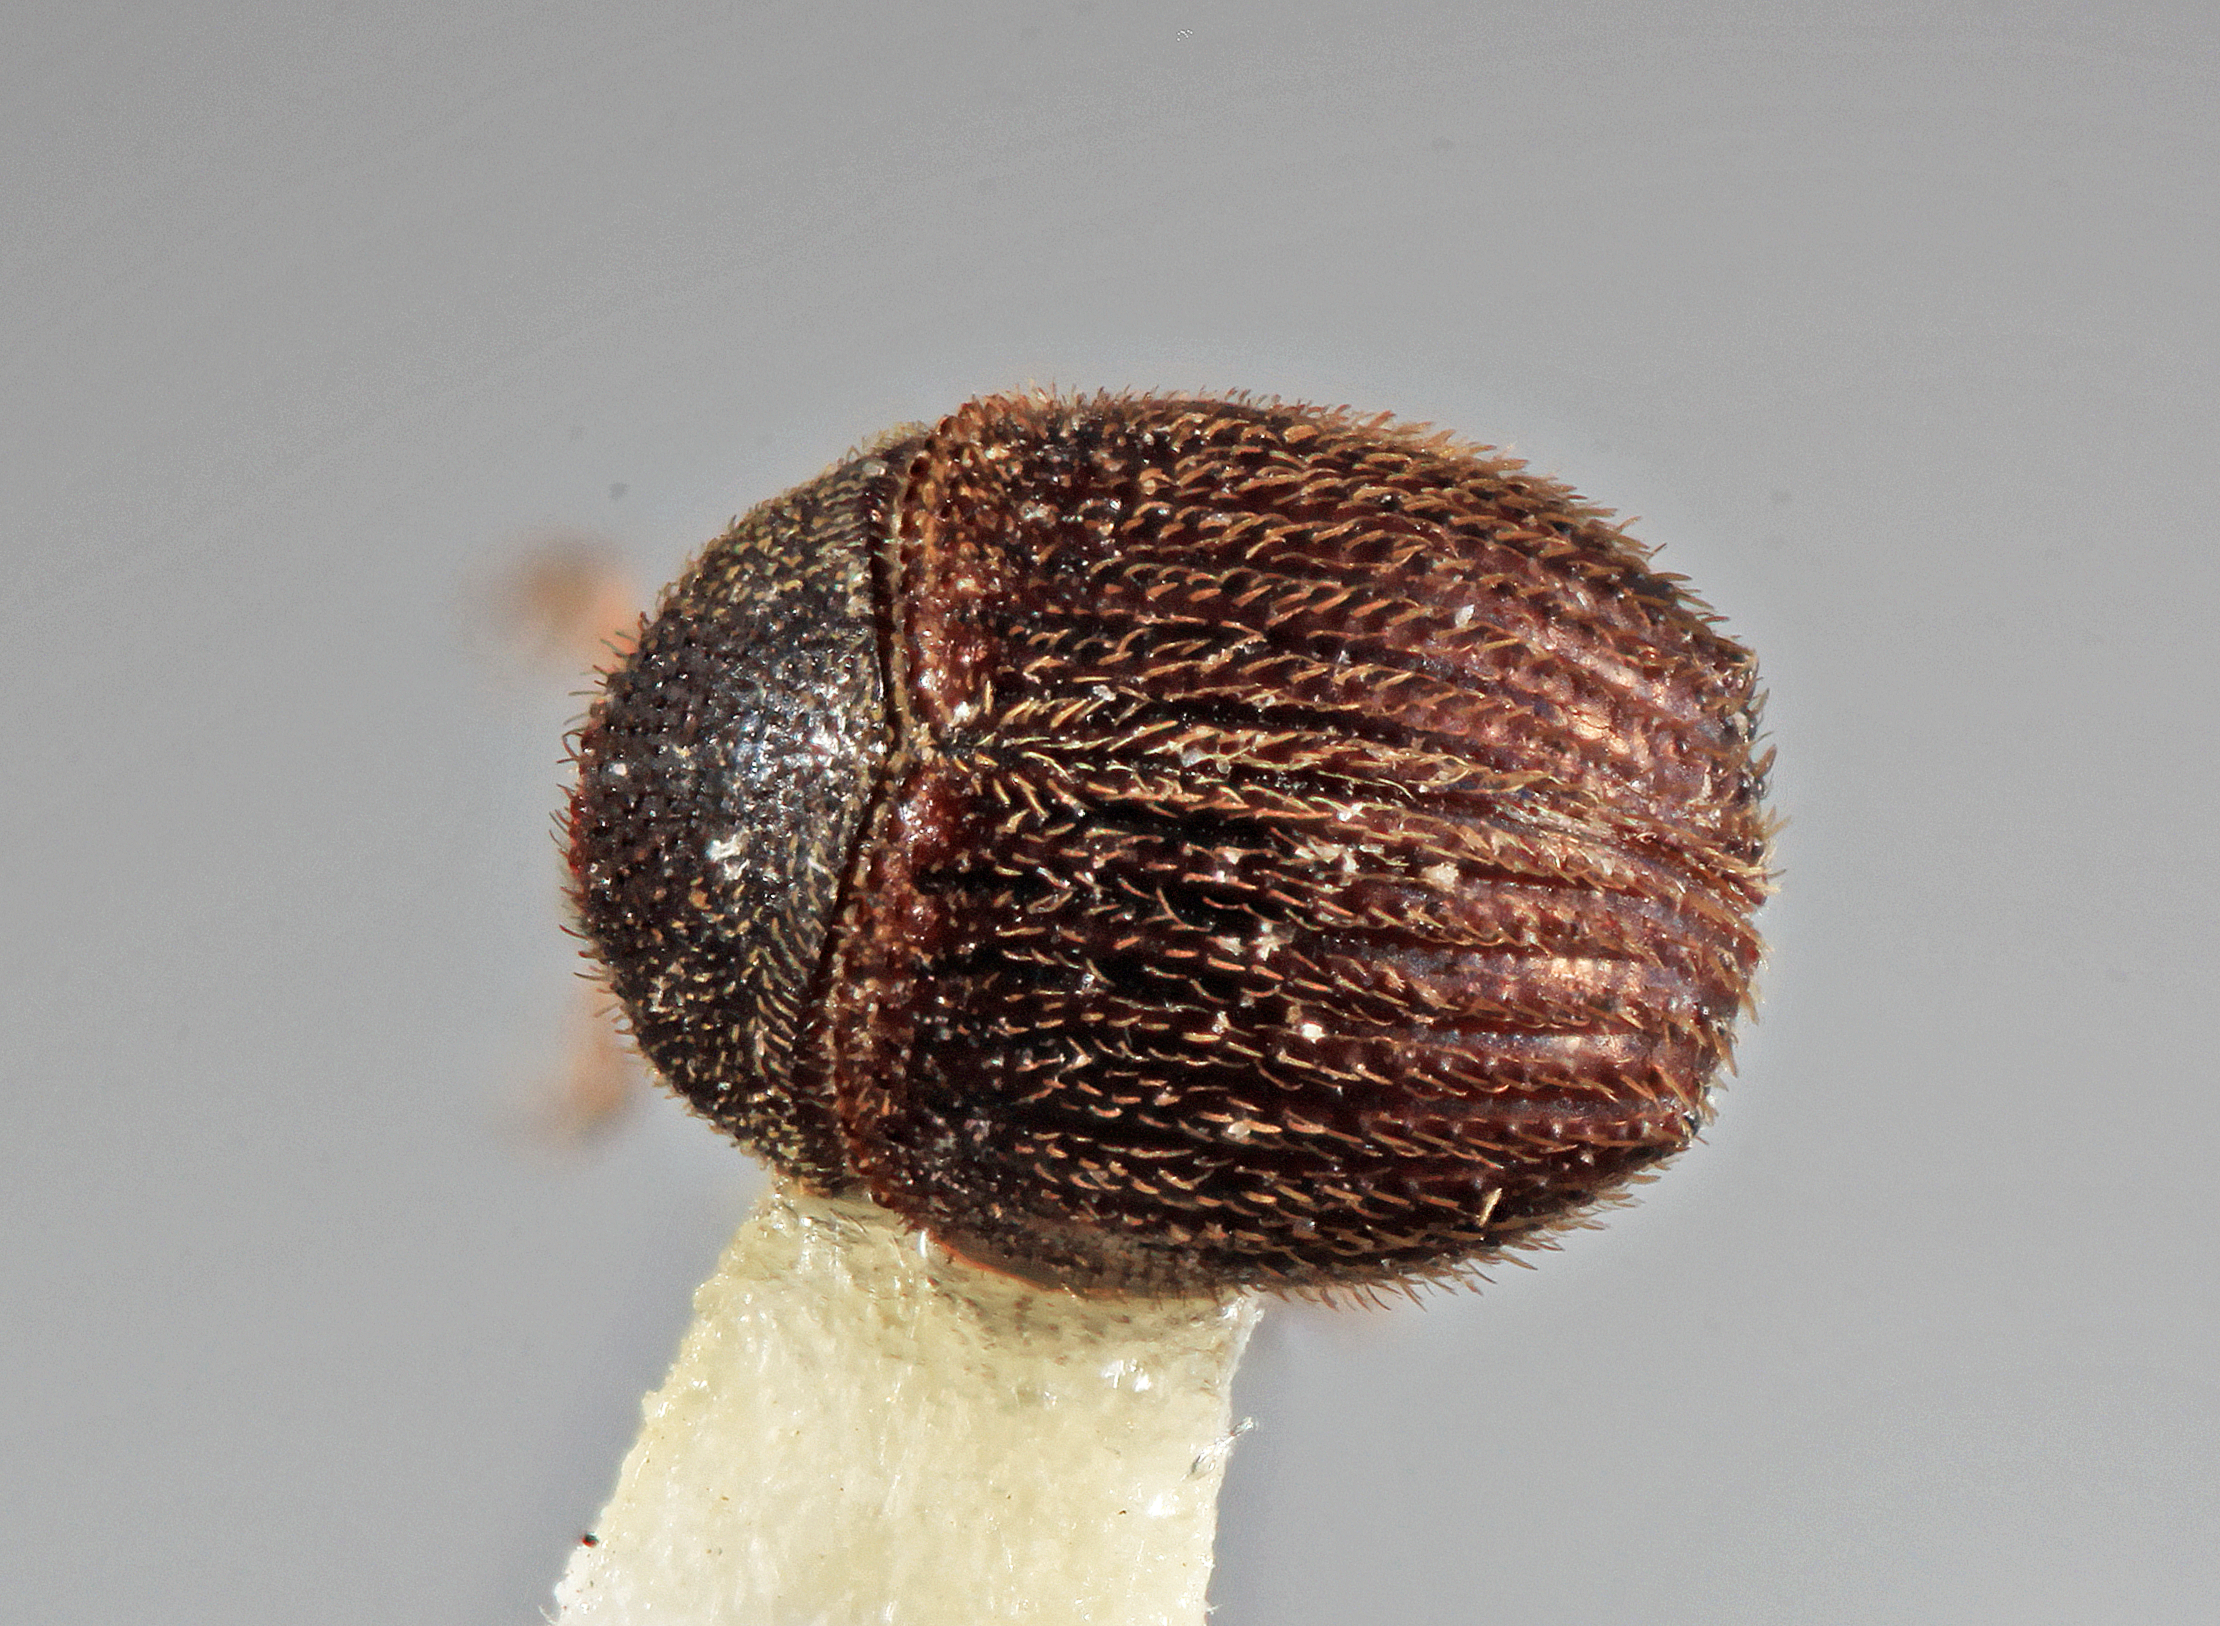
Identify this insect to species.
Acacicis zeylanicus
